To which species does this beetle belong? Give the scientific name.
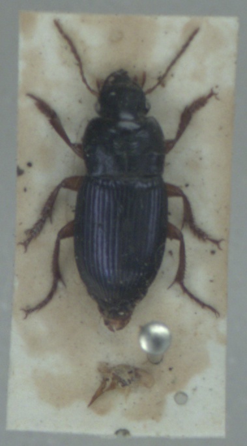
Harpalus rubripes
